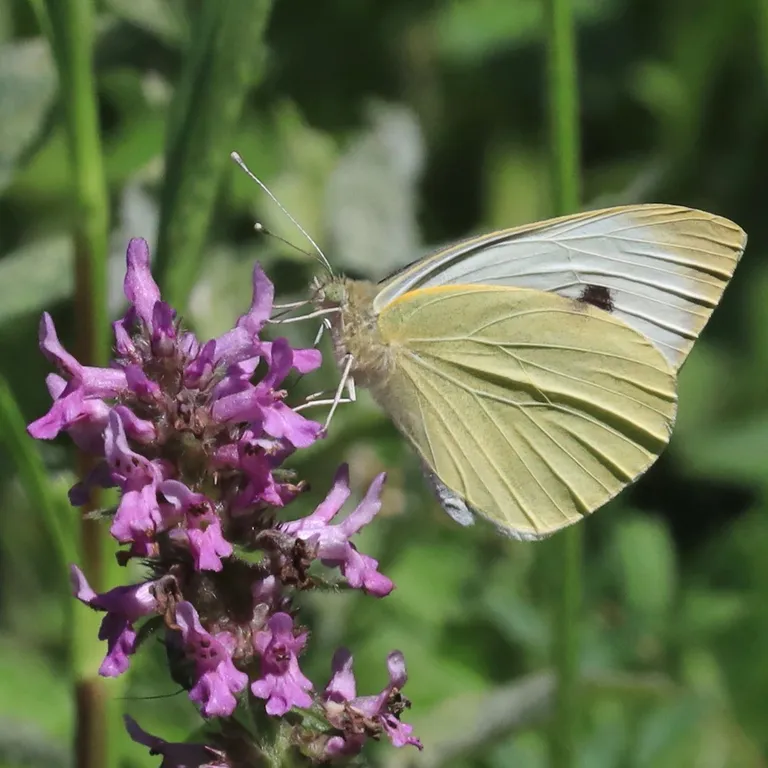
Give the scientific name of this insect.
Pieris brassicae
